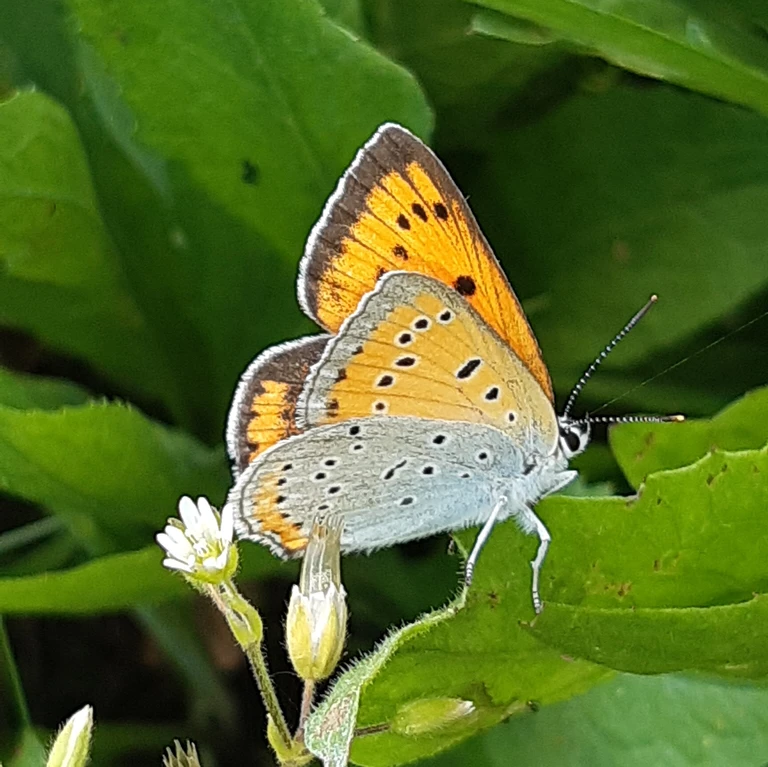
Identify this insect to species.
Lycaena dispar
